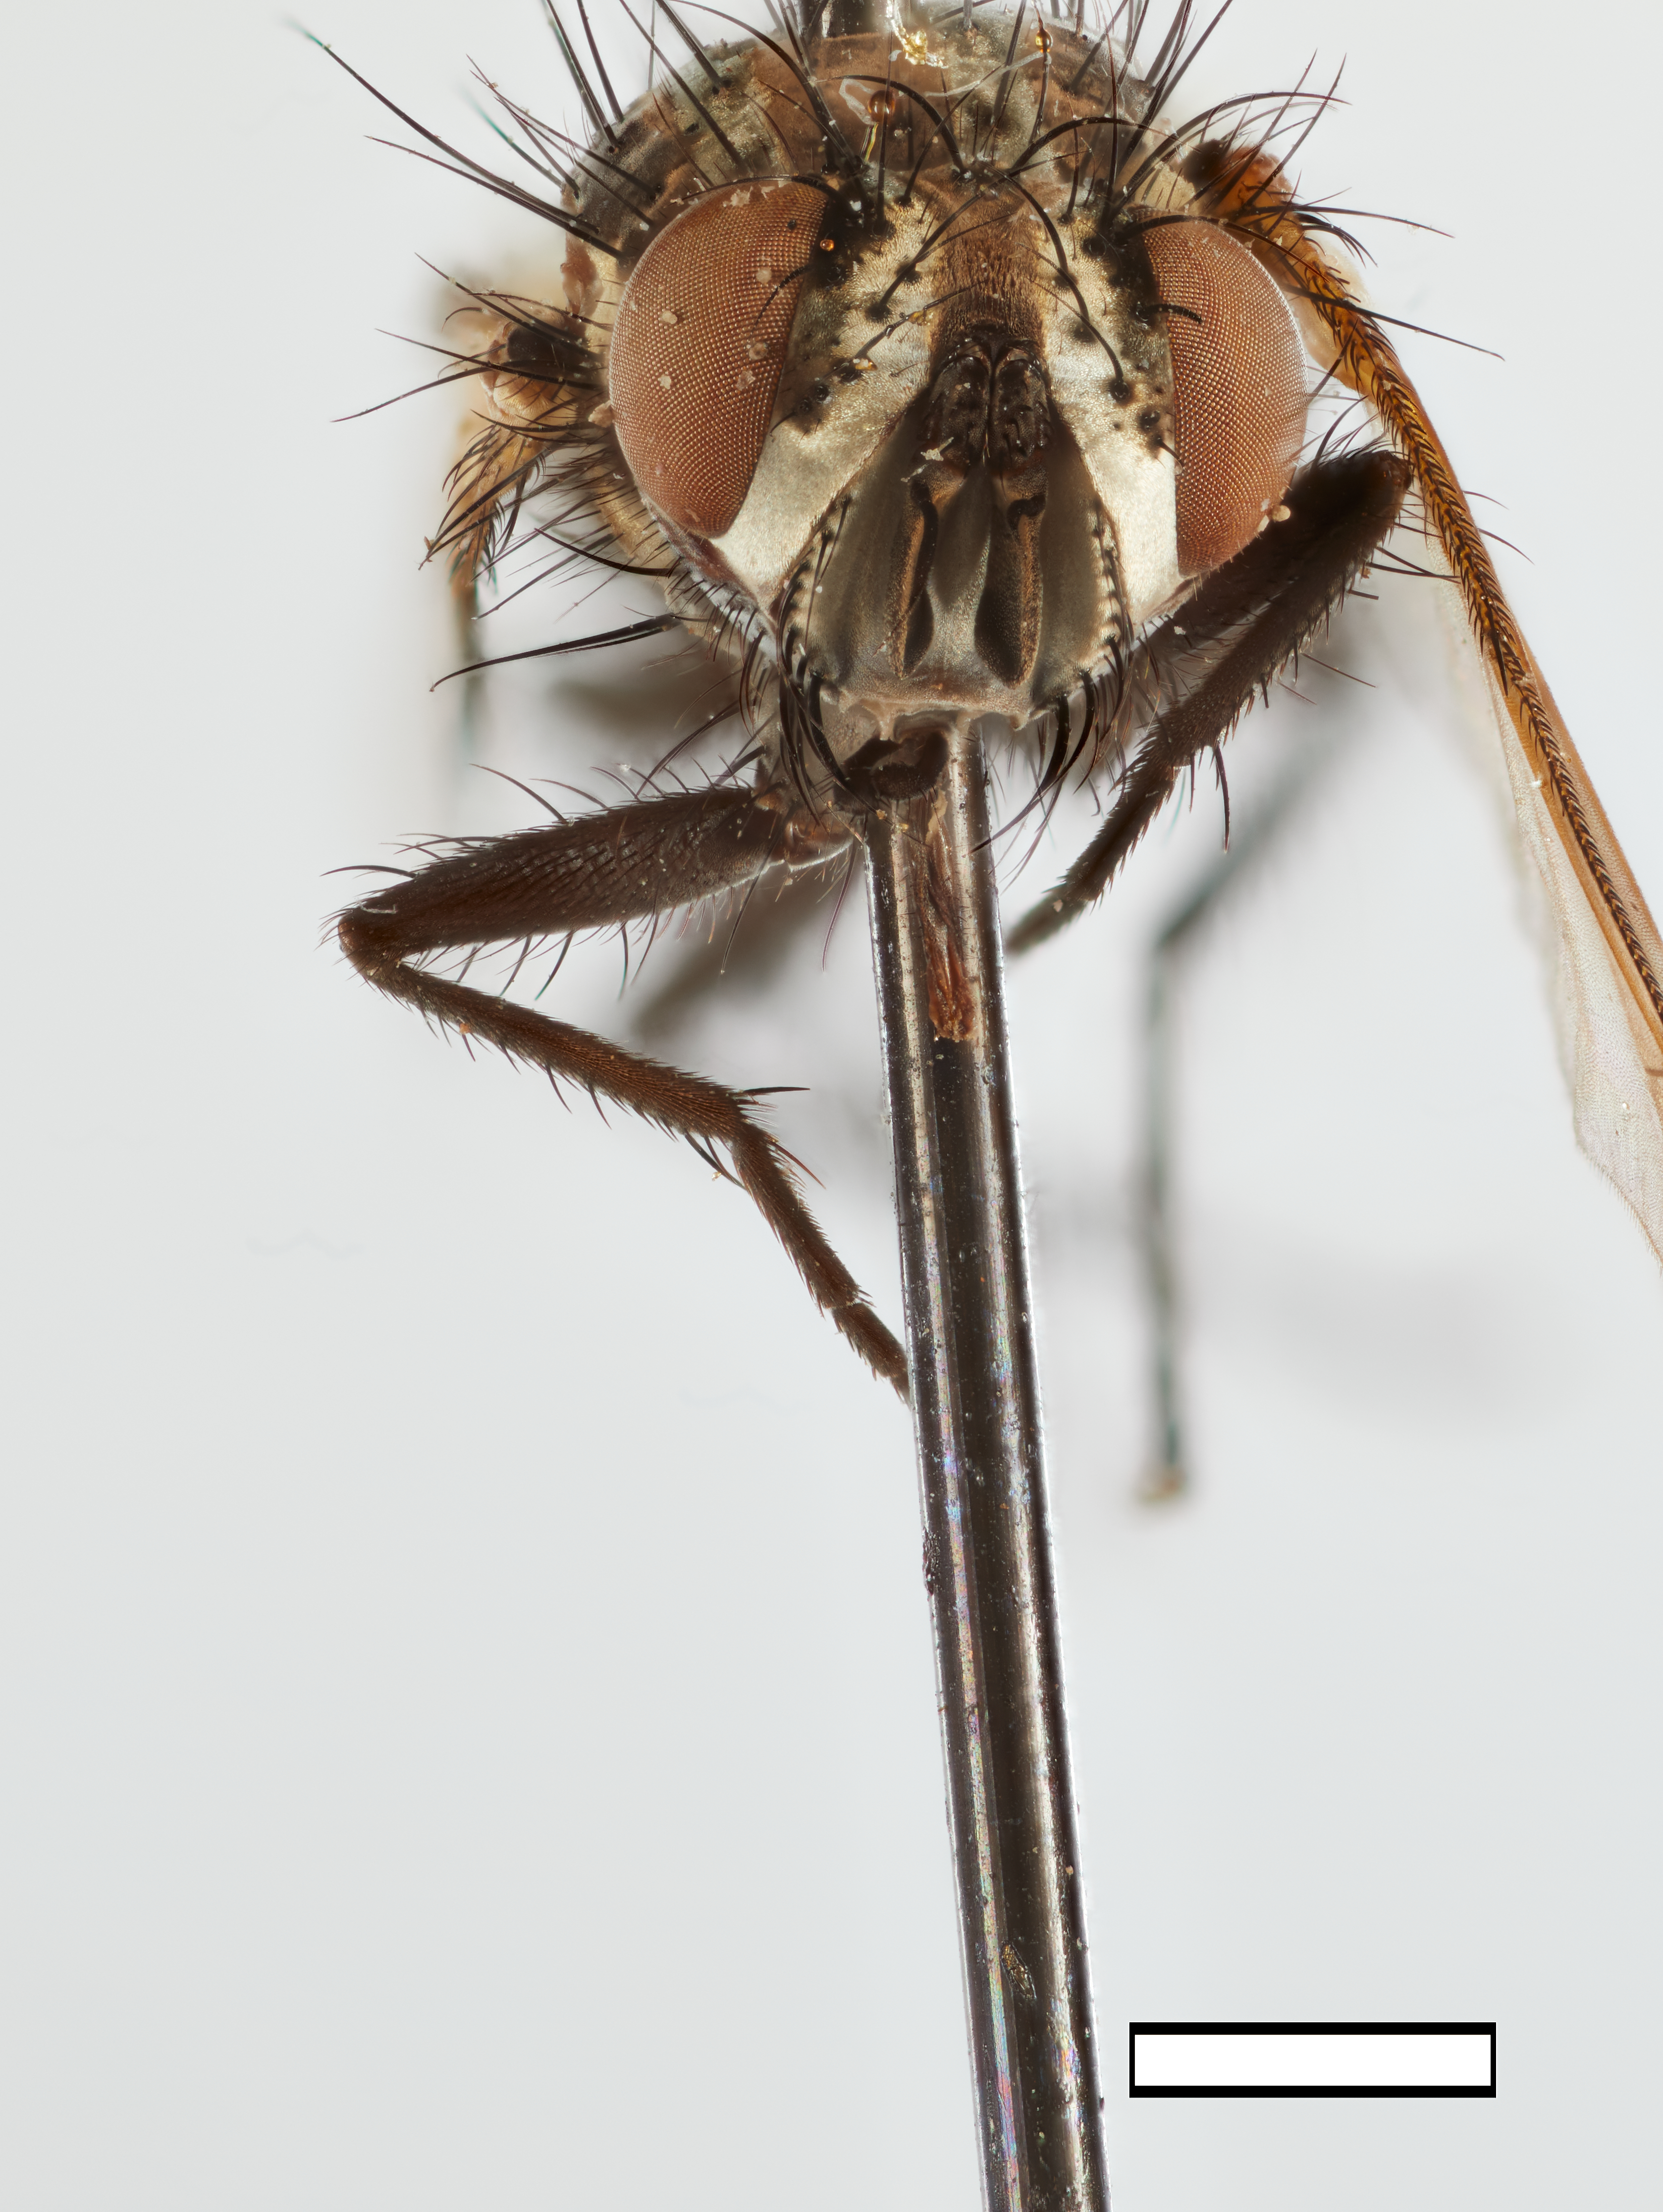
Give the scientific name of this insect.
Incamyiopsis imitatrix
